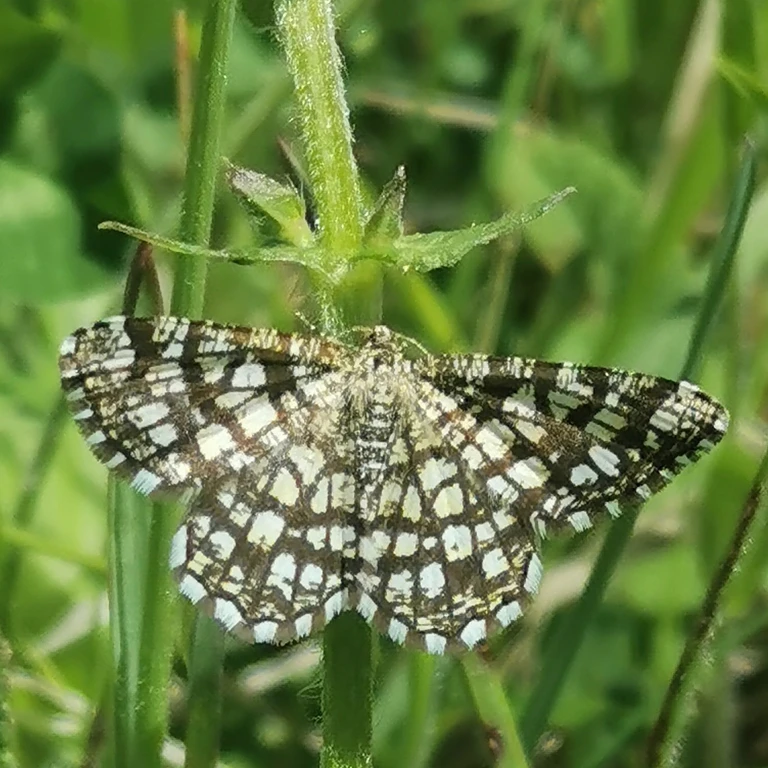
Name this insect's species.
Chiasmia clathrata
